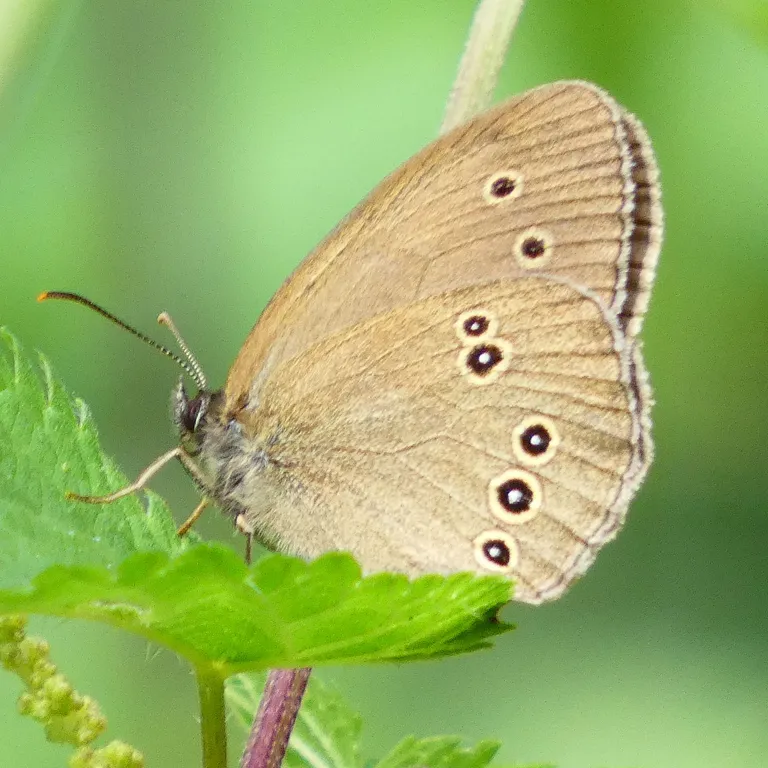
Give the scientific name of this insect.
Aphantopus hyperantus
